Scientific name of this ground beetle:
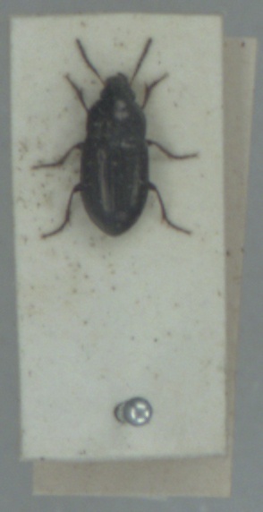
Amara tibialis
